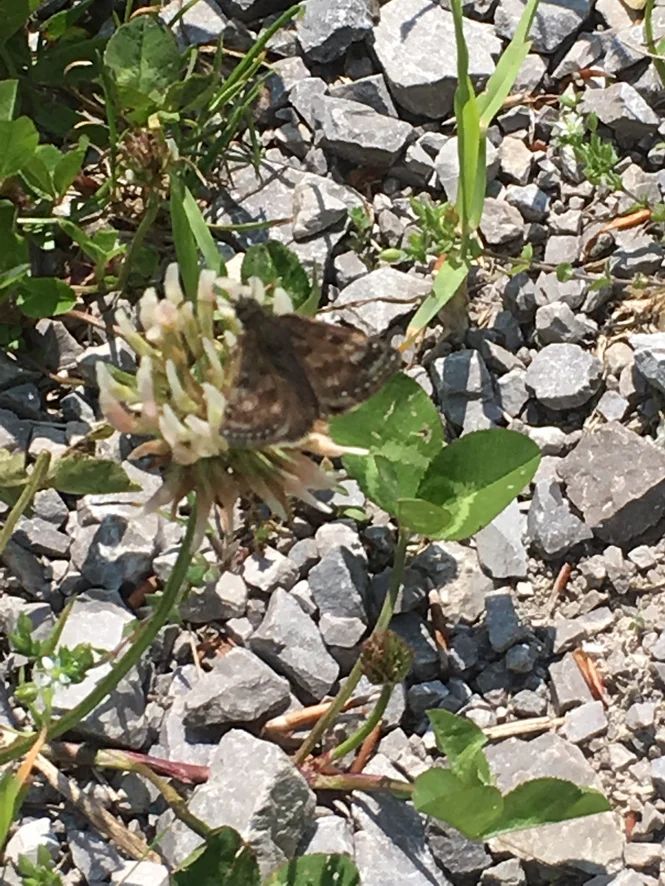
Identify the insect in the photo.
Erynnis tages
